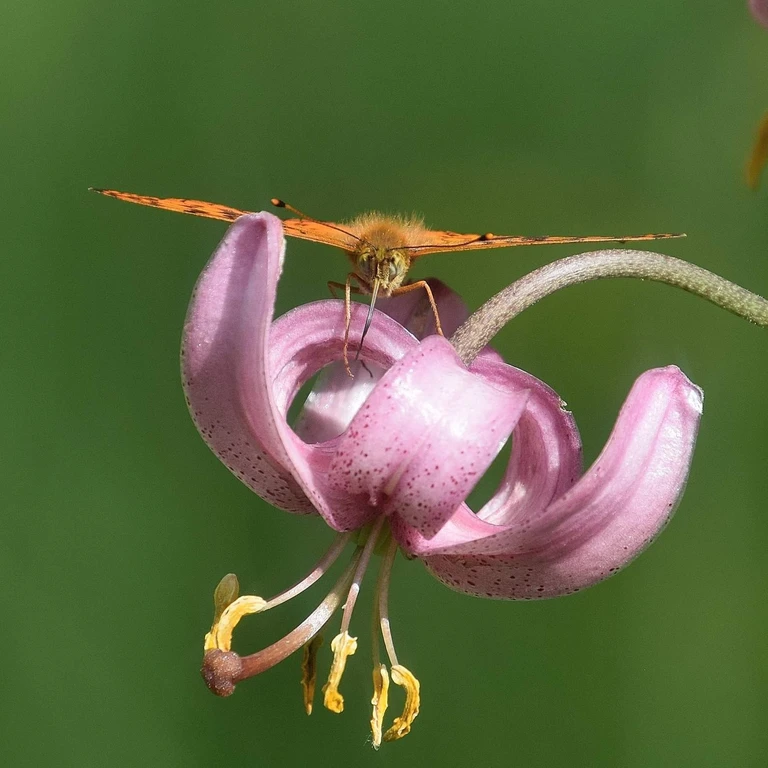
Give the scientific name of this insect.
Fabriciana adippe
